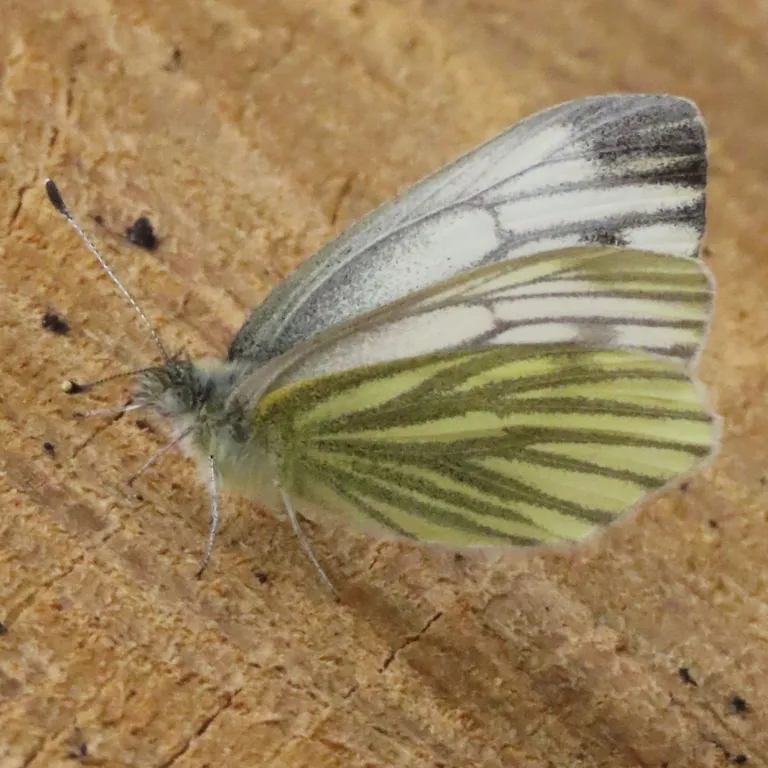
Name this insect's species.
Pieris napi
